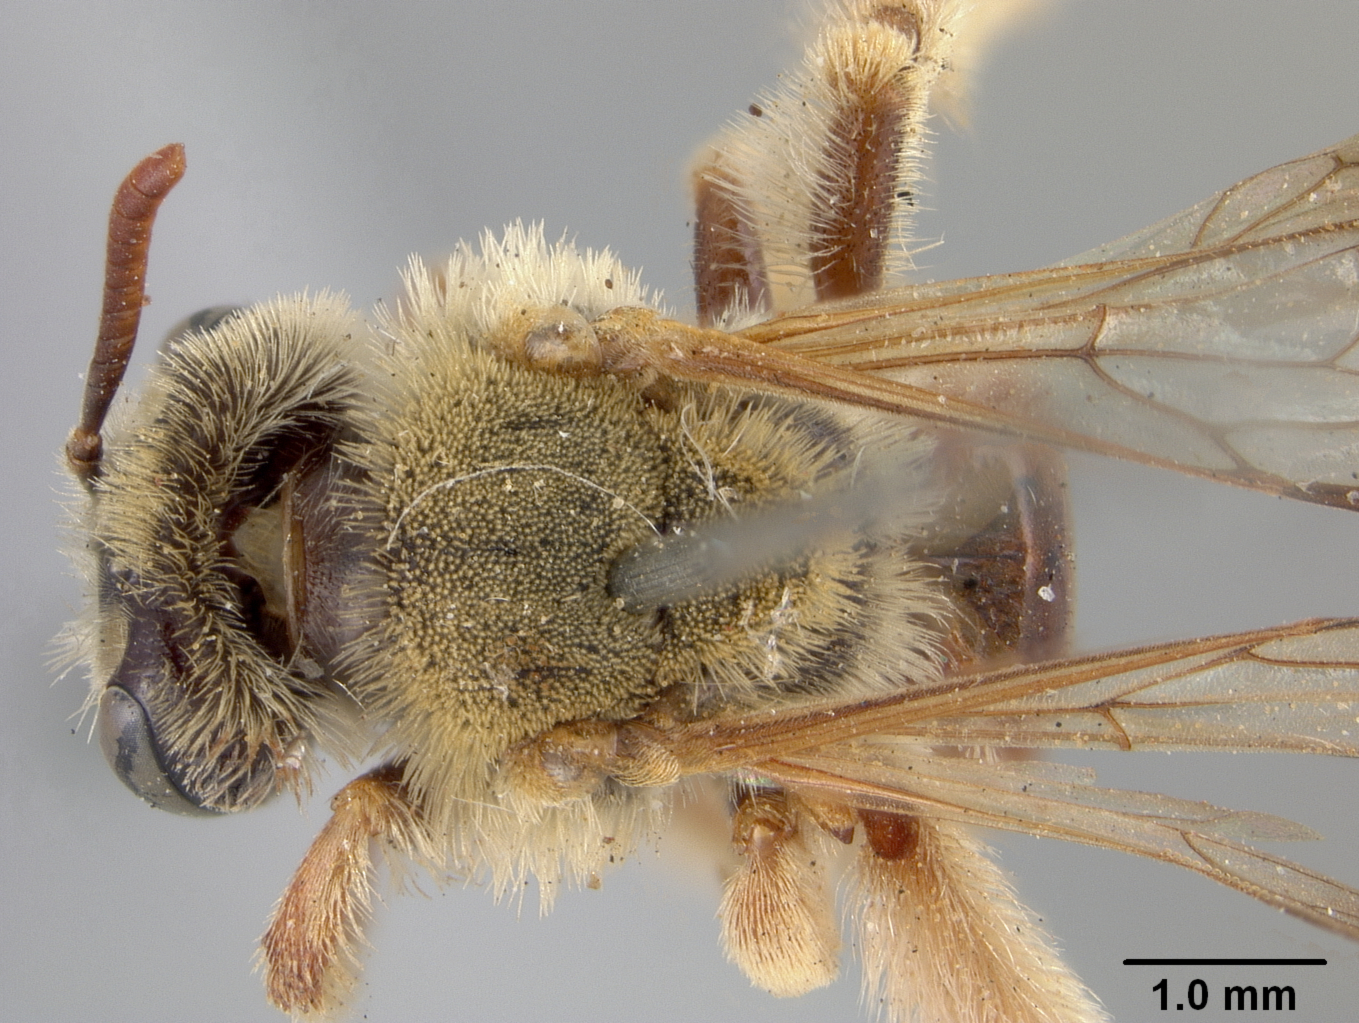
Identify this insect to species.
Panurgus pectidis
